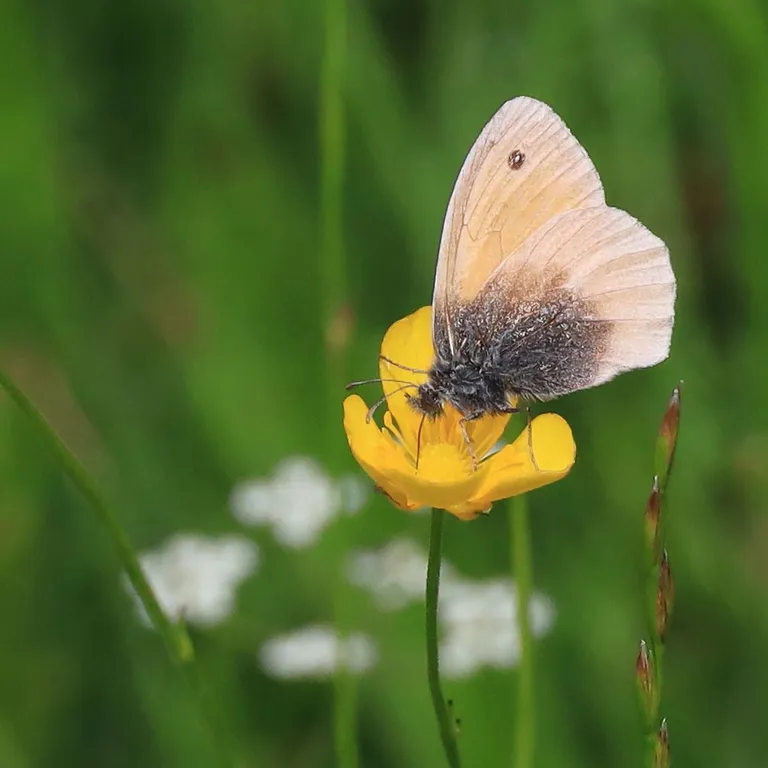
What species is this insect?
Coenonympha pamphilus
